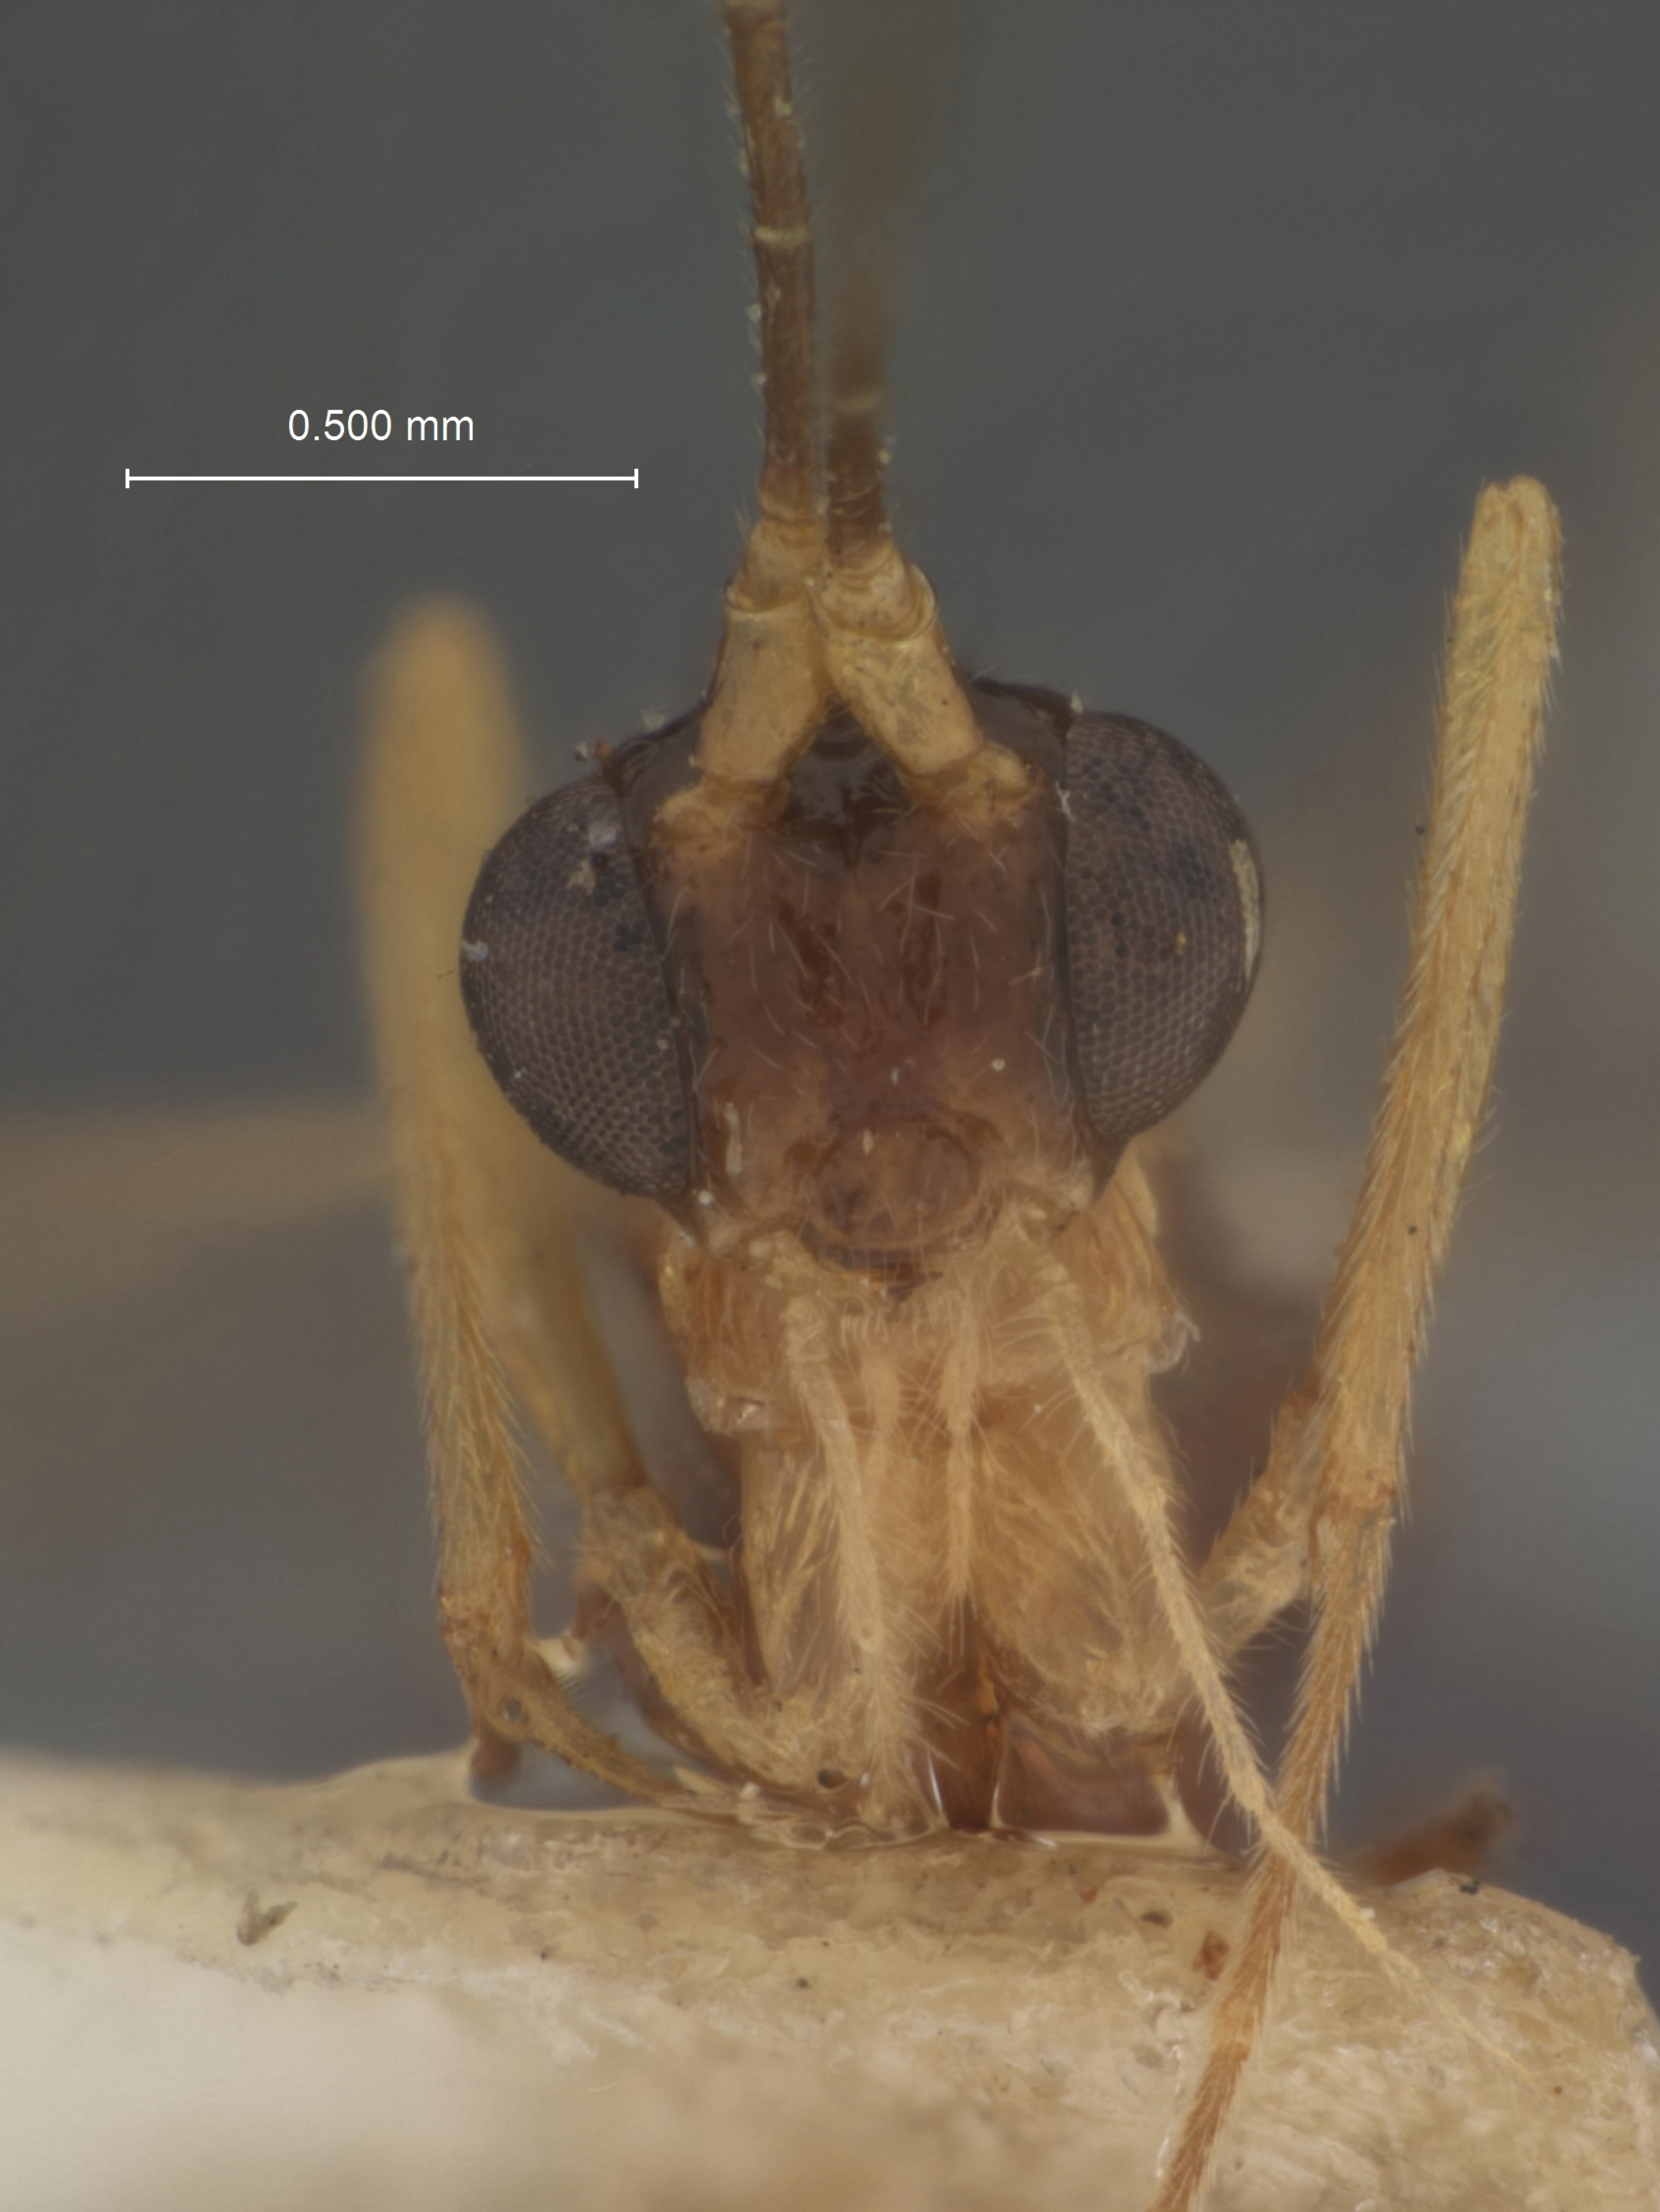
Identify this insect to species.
Macrocentrus amicroploides
